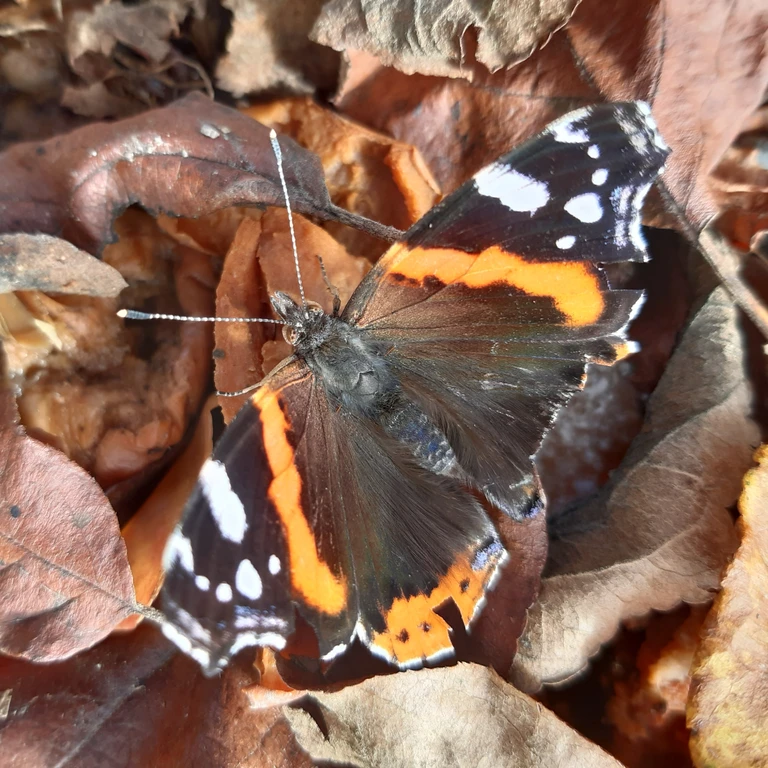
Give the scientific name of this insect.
Vanessa atalanta
